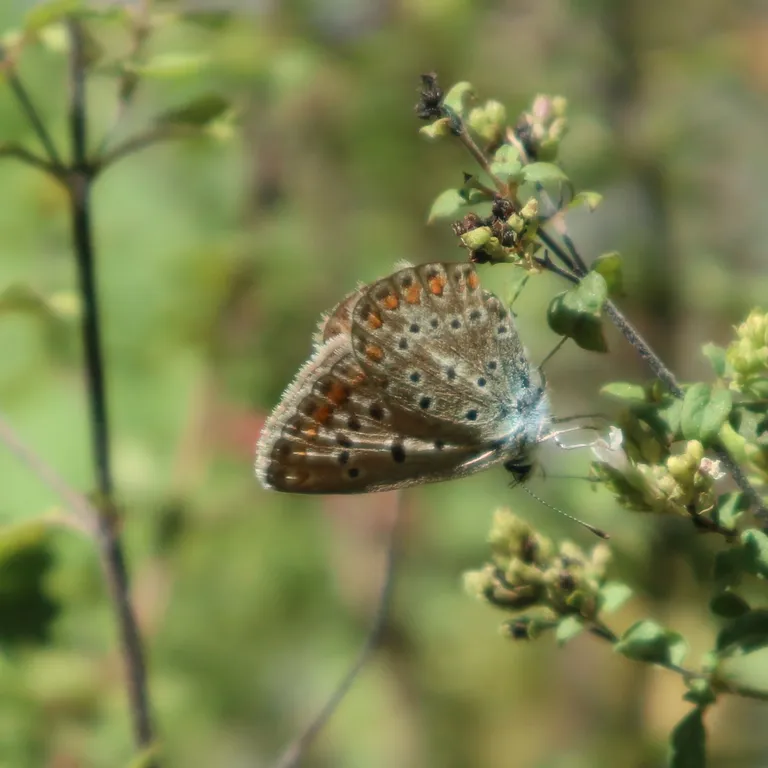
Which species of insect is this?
Polyommatus icarus
